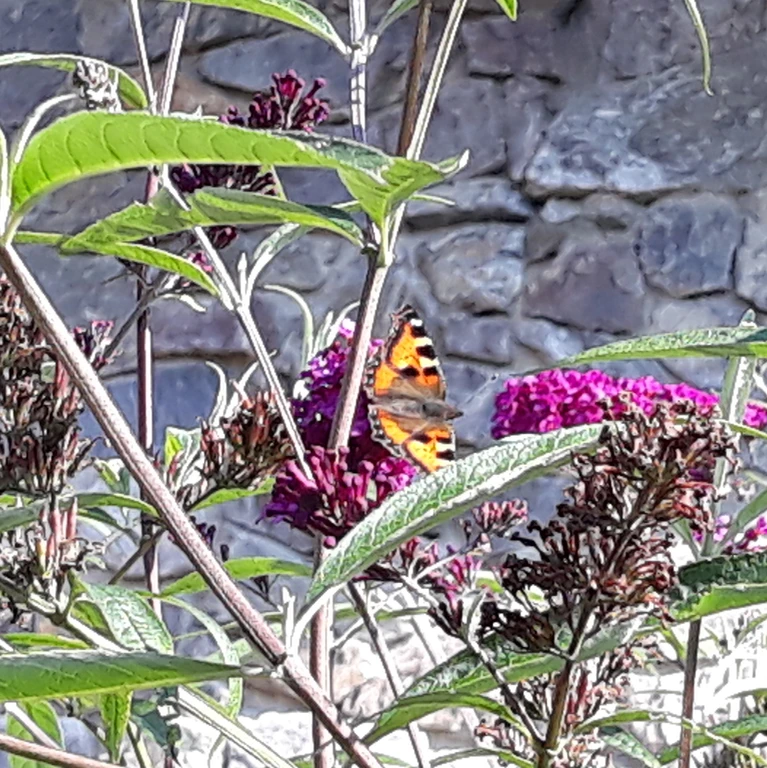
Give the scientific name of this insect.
Aglais urticae
